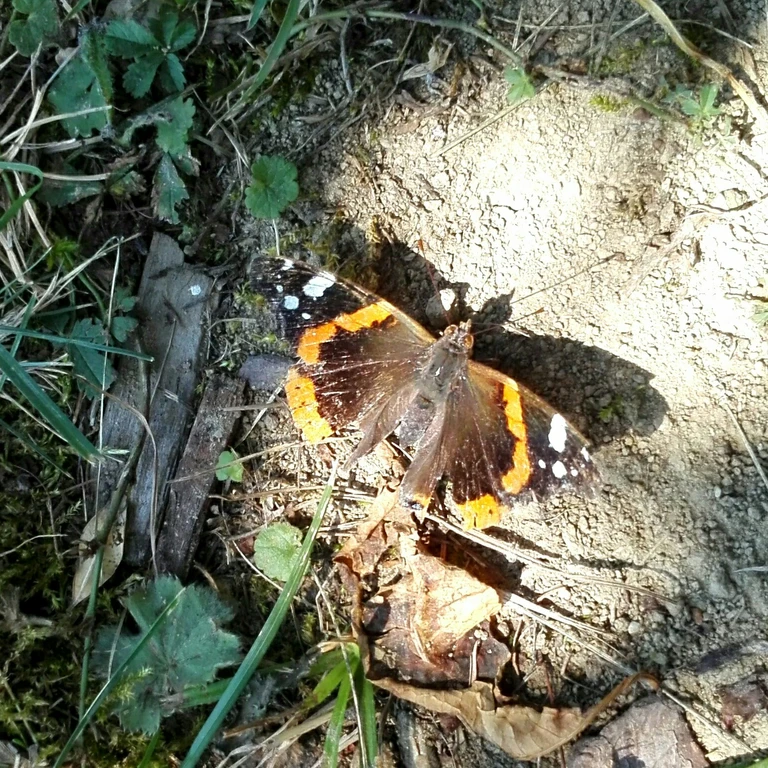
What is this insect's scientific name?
Vanessa atalanta
